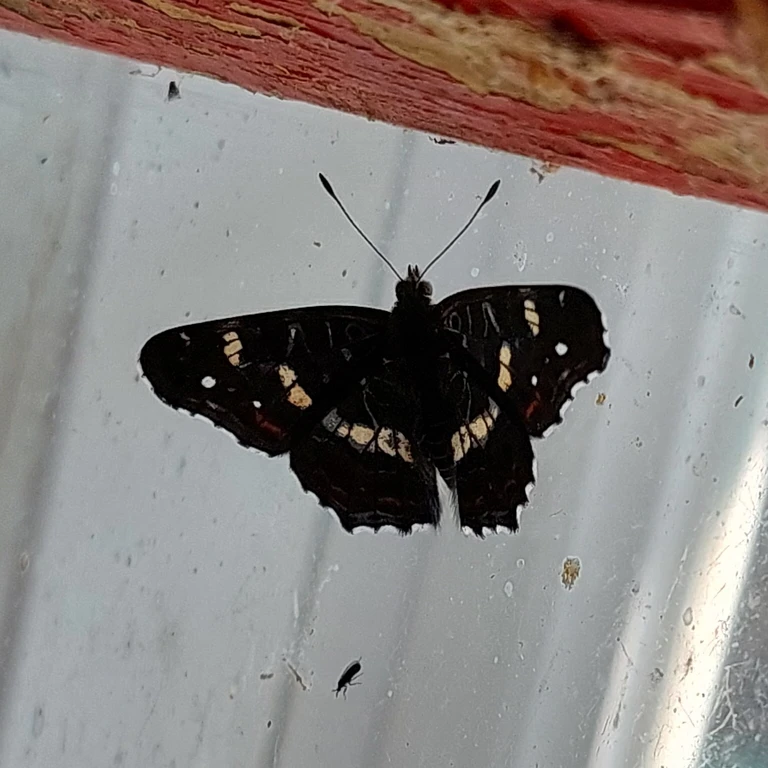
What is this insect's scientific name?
Araschnia levana
